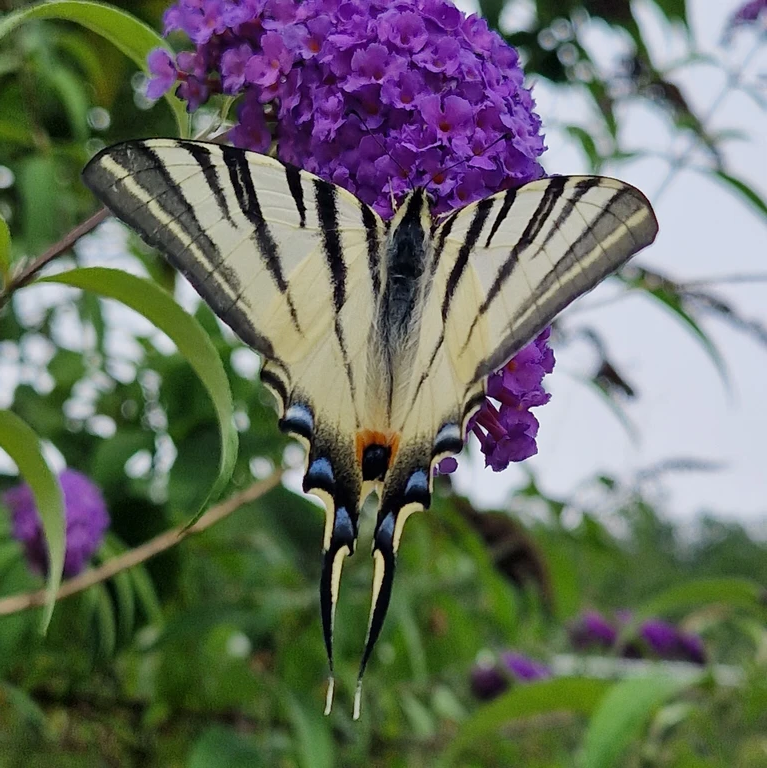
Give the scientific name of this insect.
Iphiclides podalirius
